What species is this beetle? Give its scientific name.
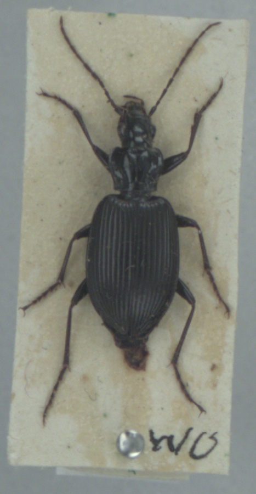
Platynus assimilis
